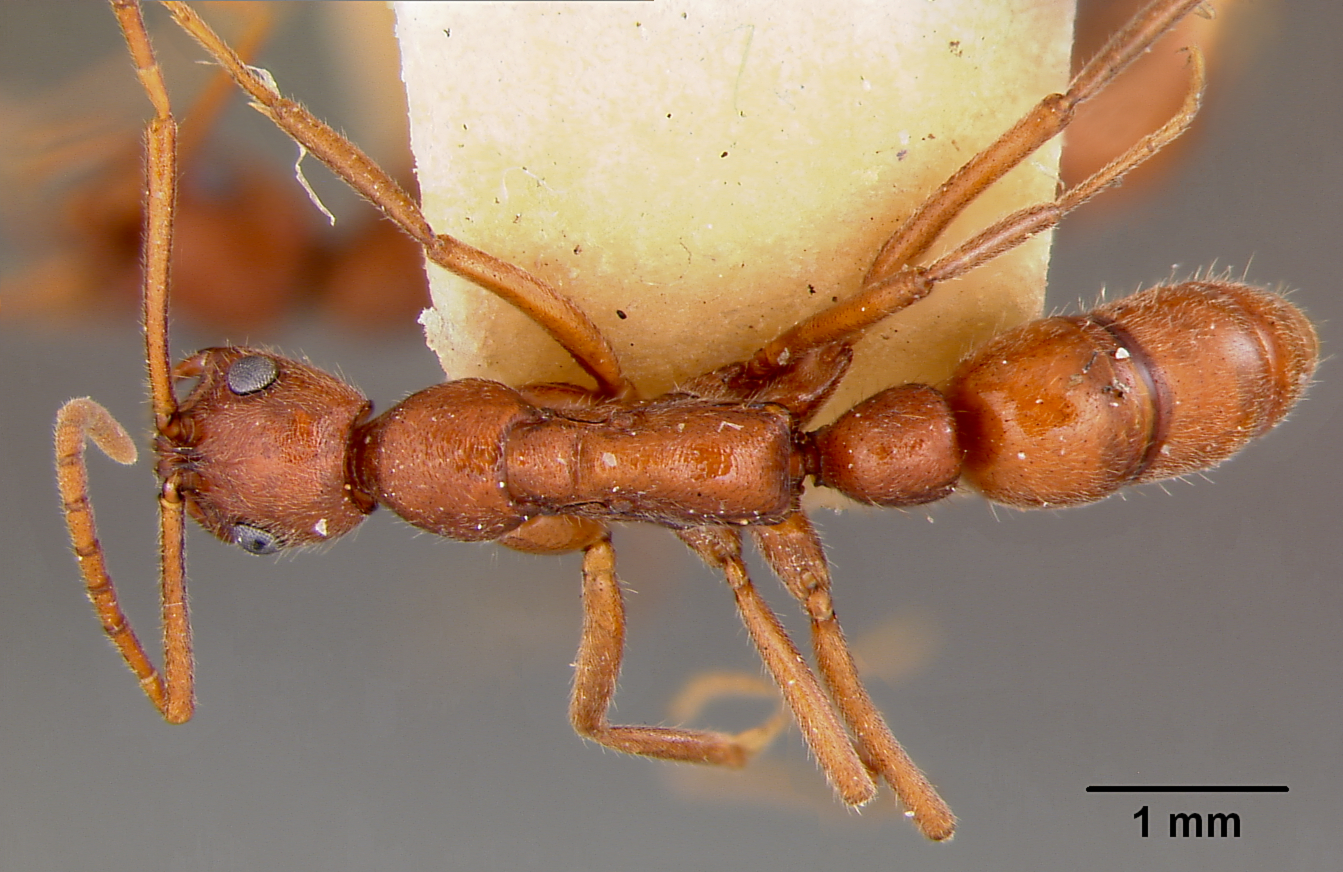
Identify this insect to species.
Leptogenys peninsularis
